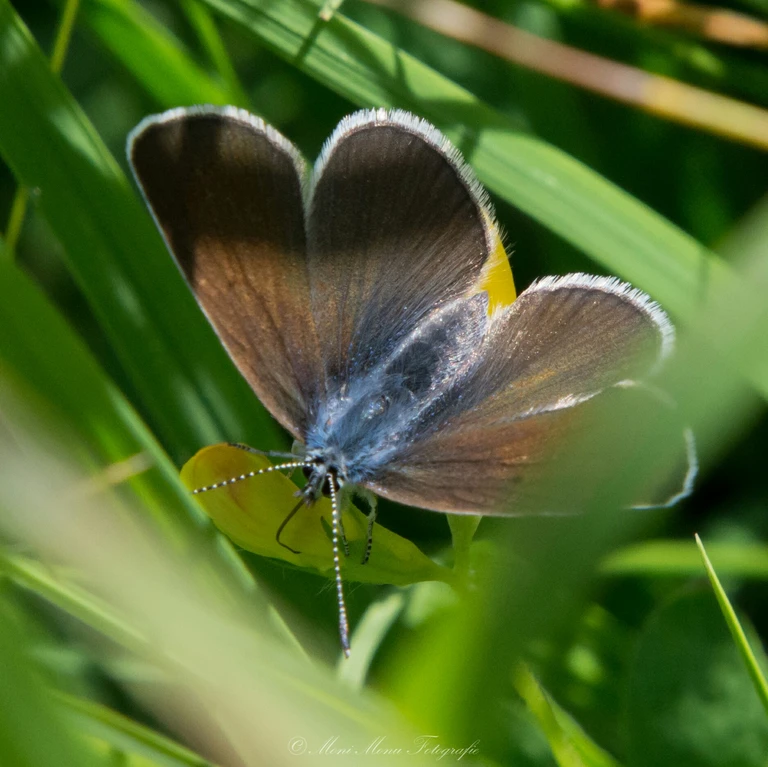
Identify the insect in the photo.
Cyaniris semiargus
